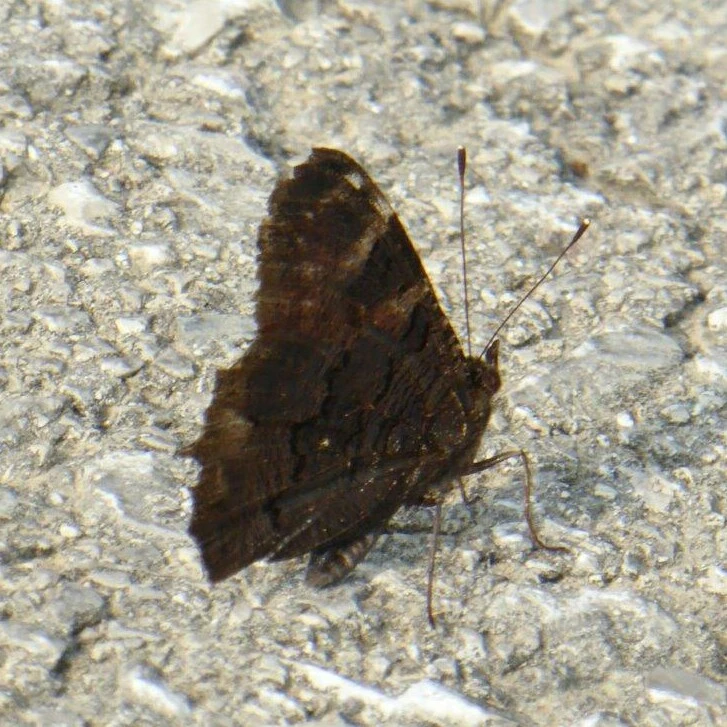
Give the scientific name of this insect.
Aglais io
